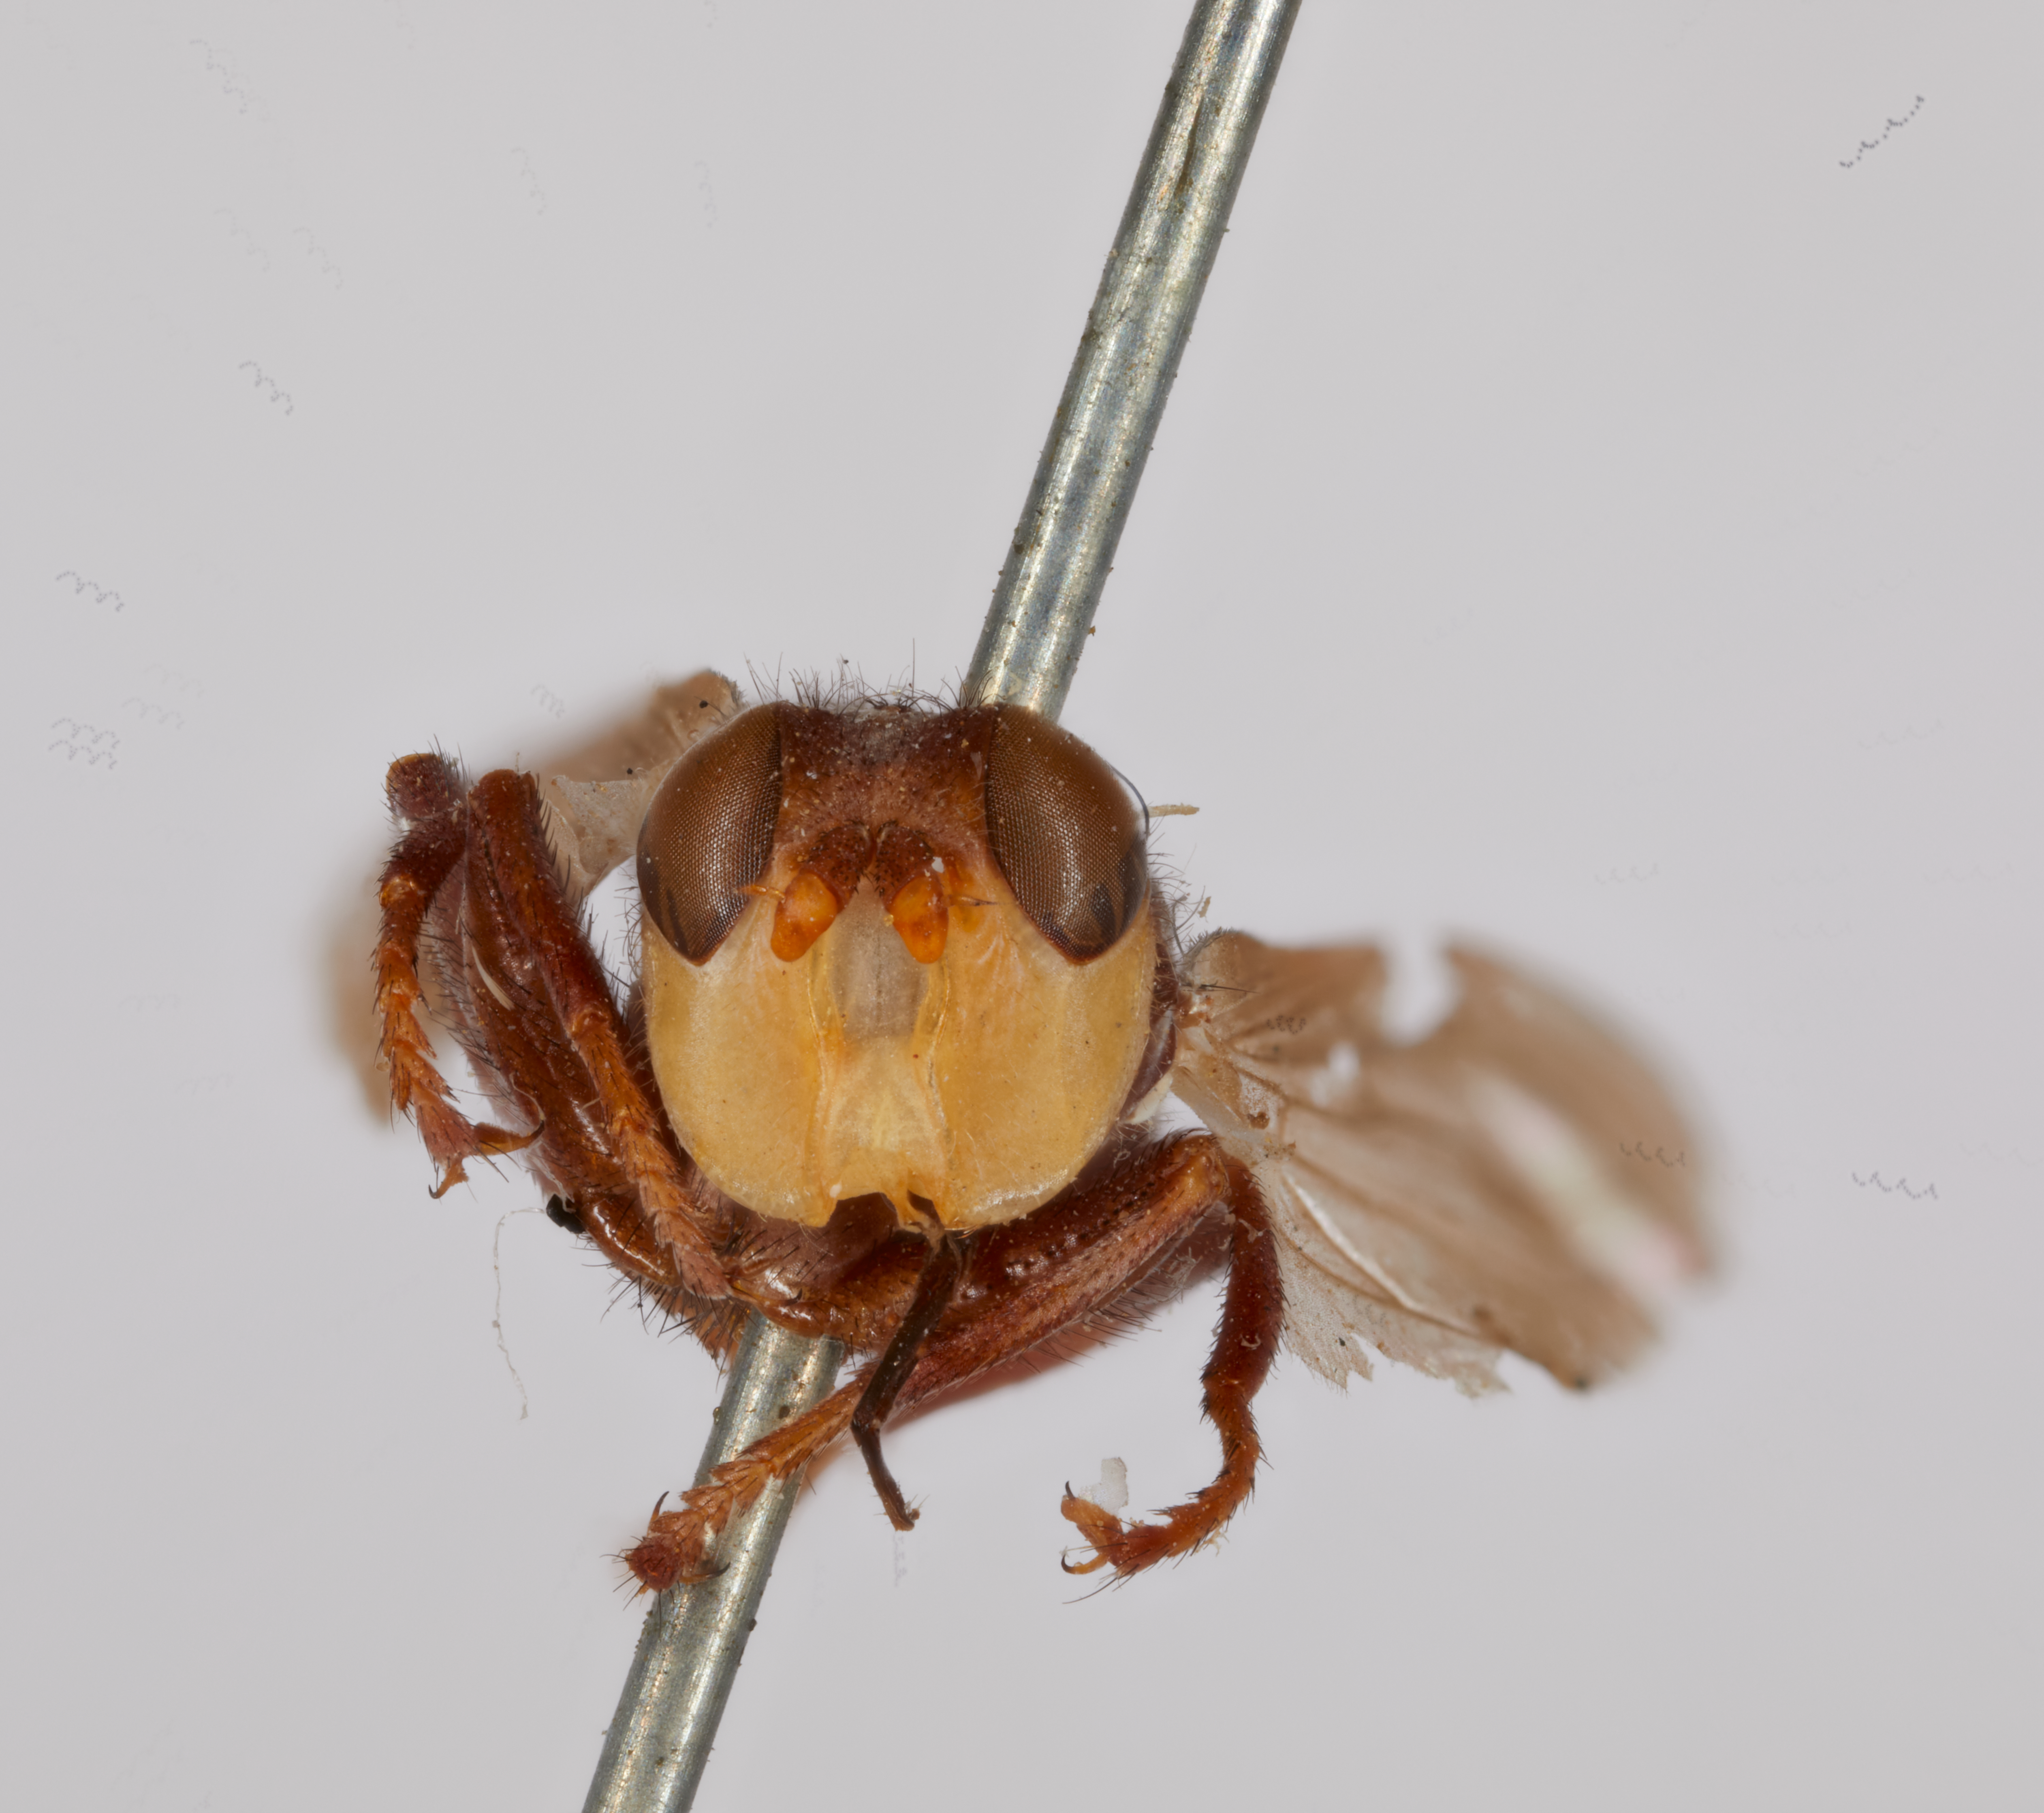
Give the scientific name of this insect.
Myopa curticornis
